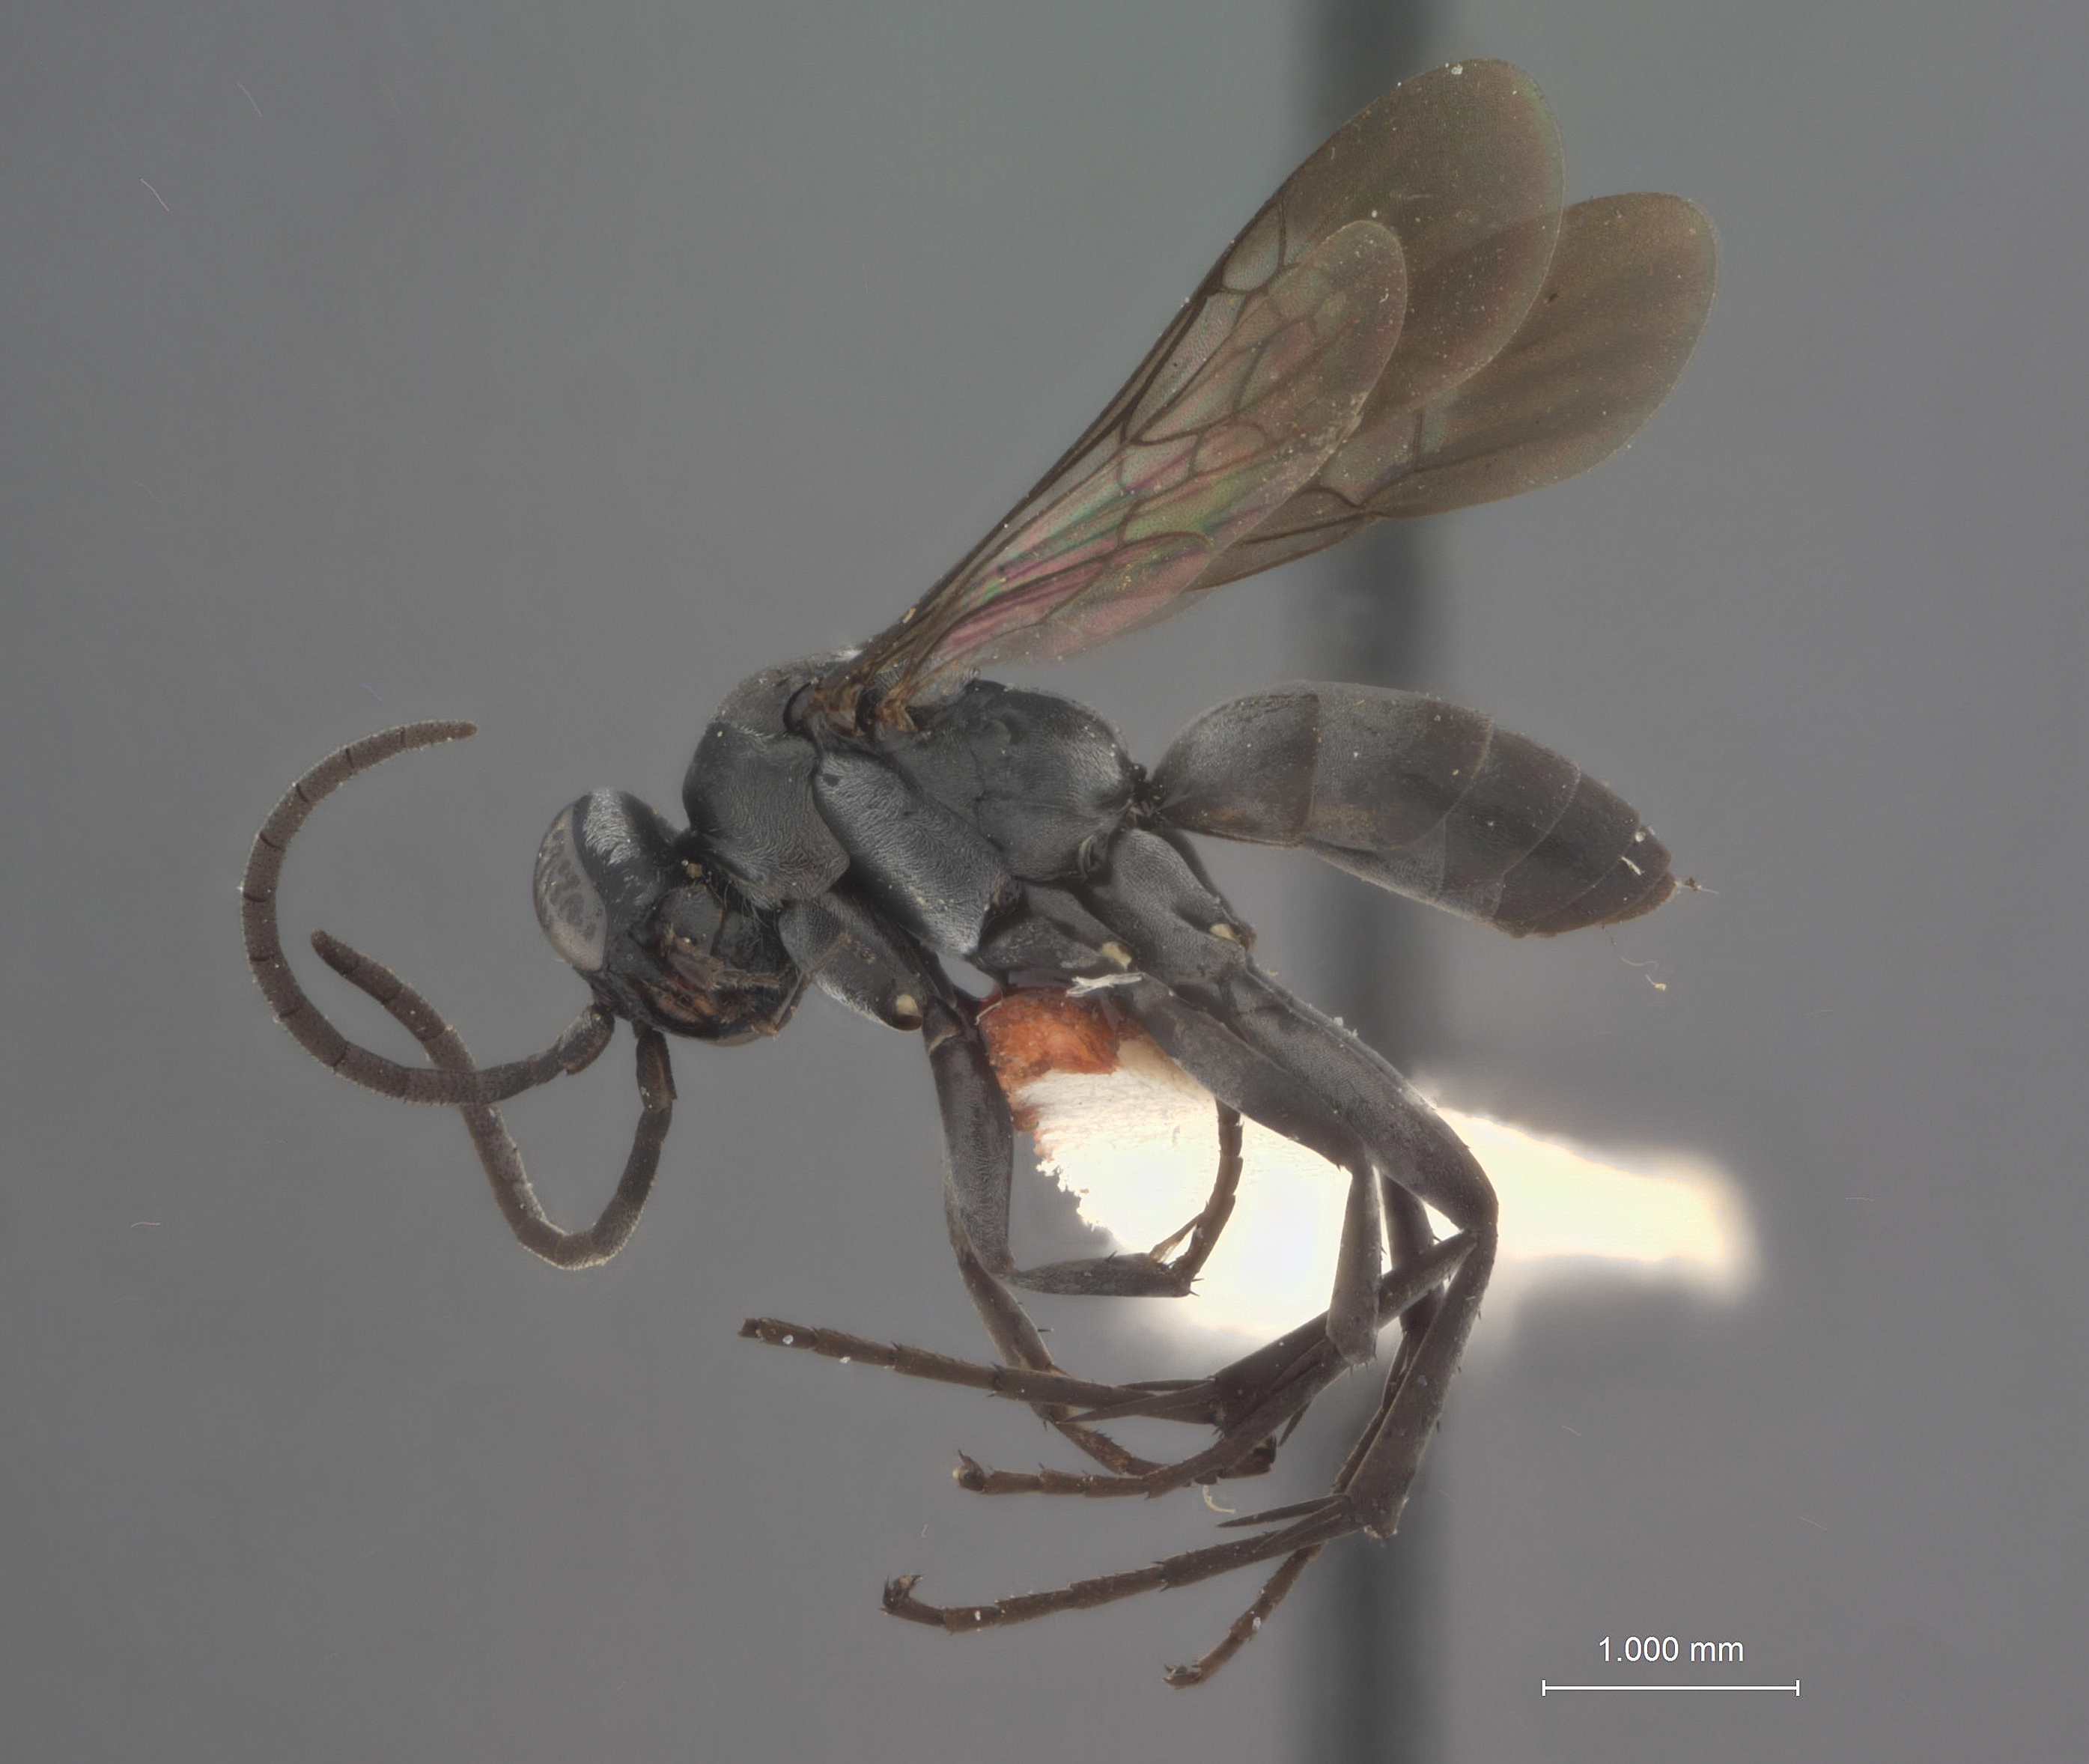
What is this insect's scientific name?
Pompilus paruius
